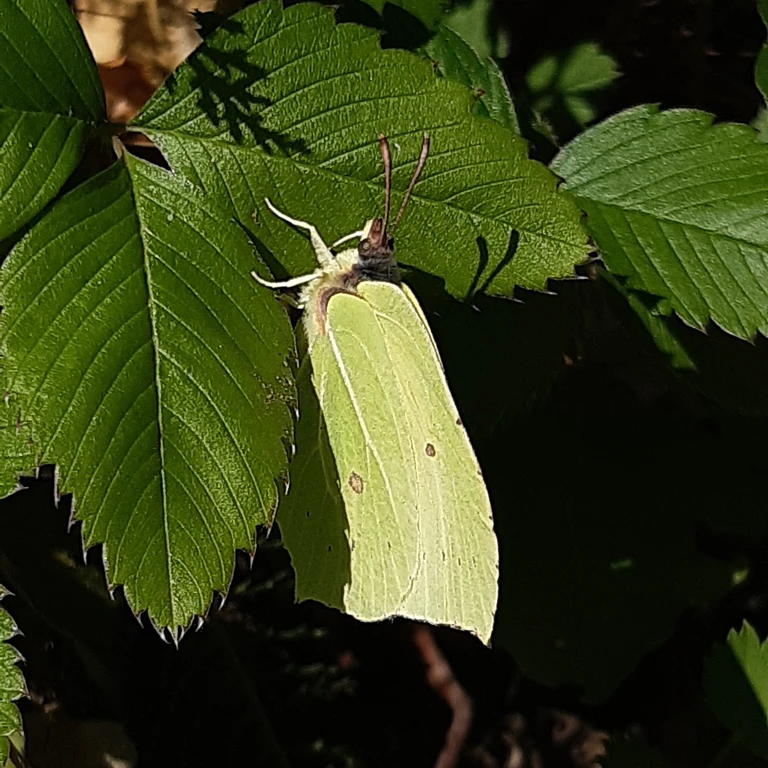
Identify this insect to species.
Gonepteryx rhamni
